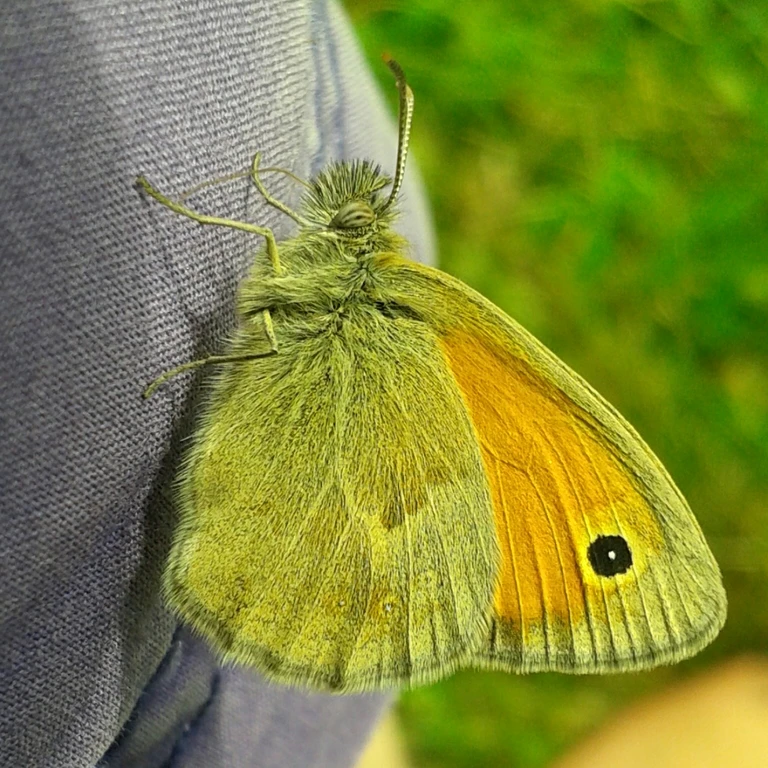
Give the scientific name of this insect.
Coenonympha pamphilus
